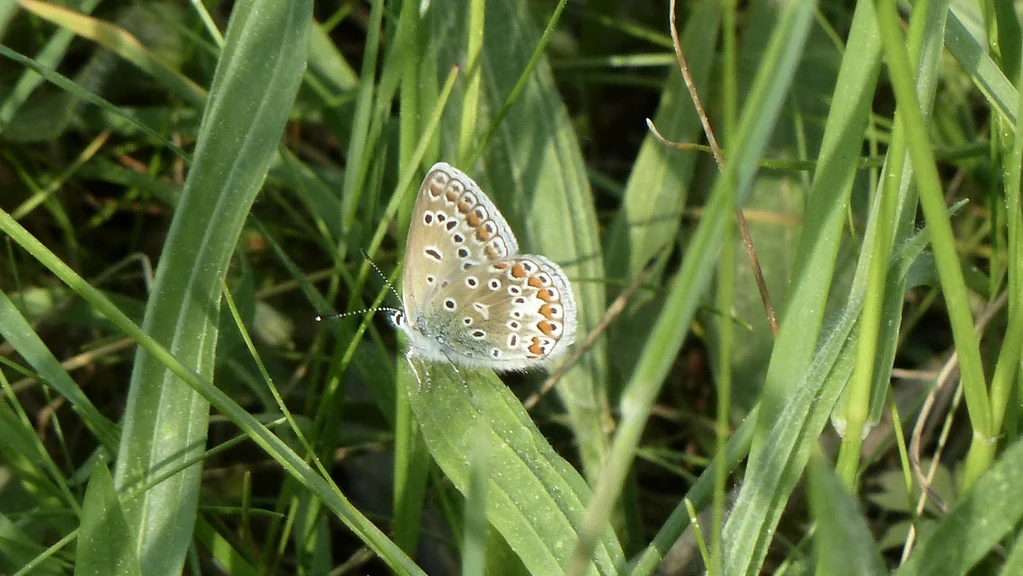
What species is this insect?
Polyommatus icarus
